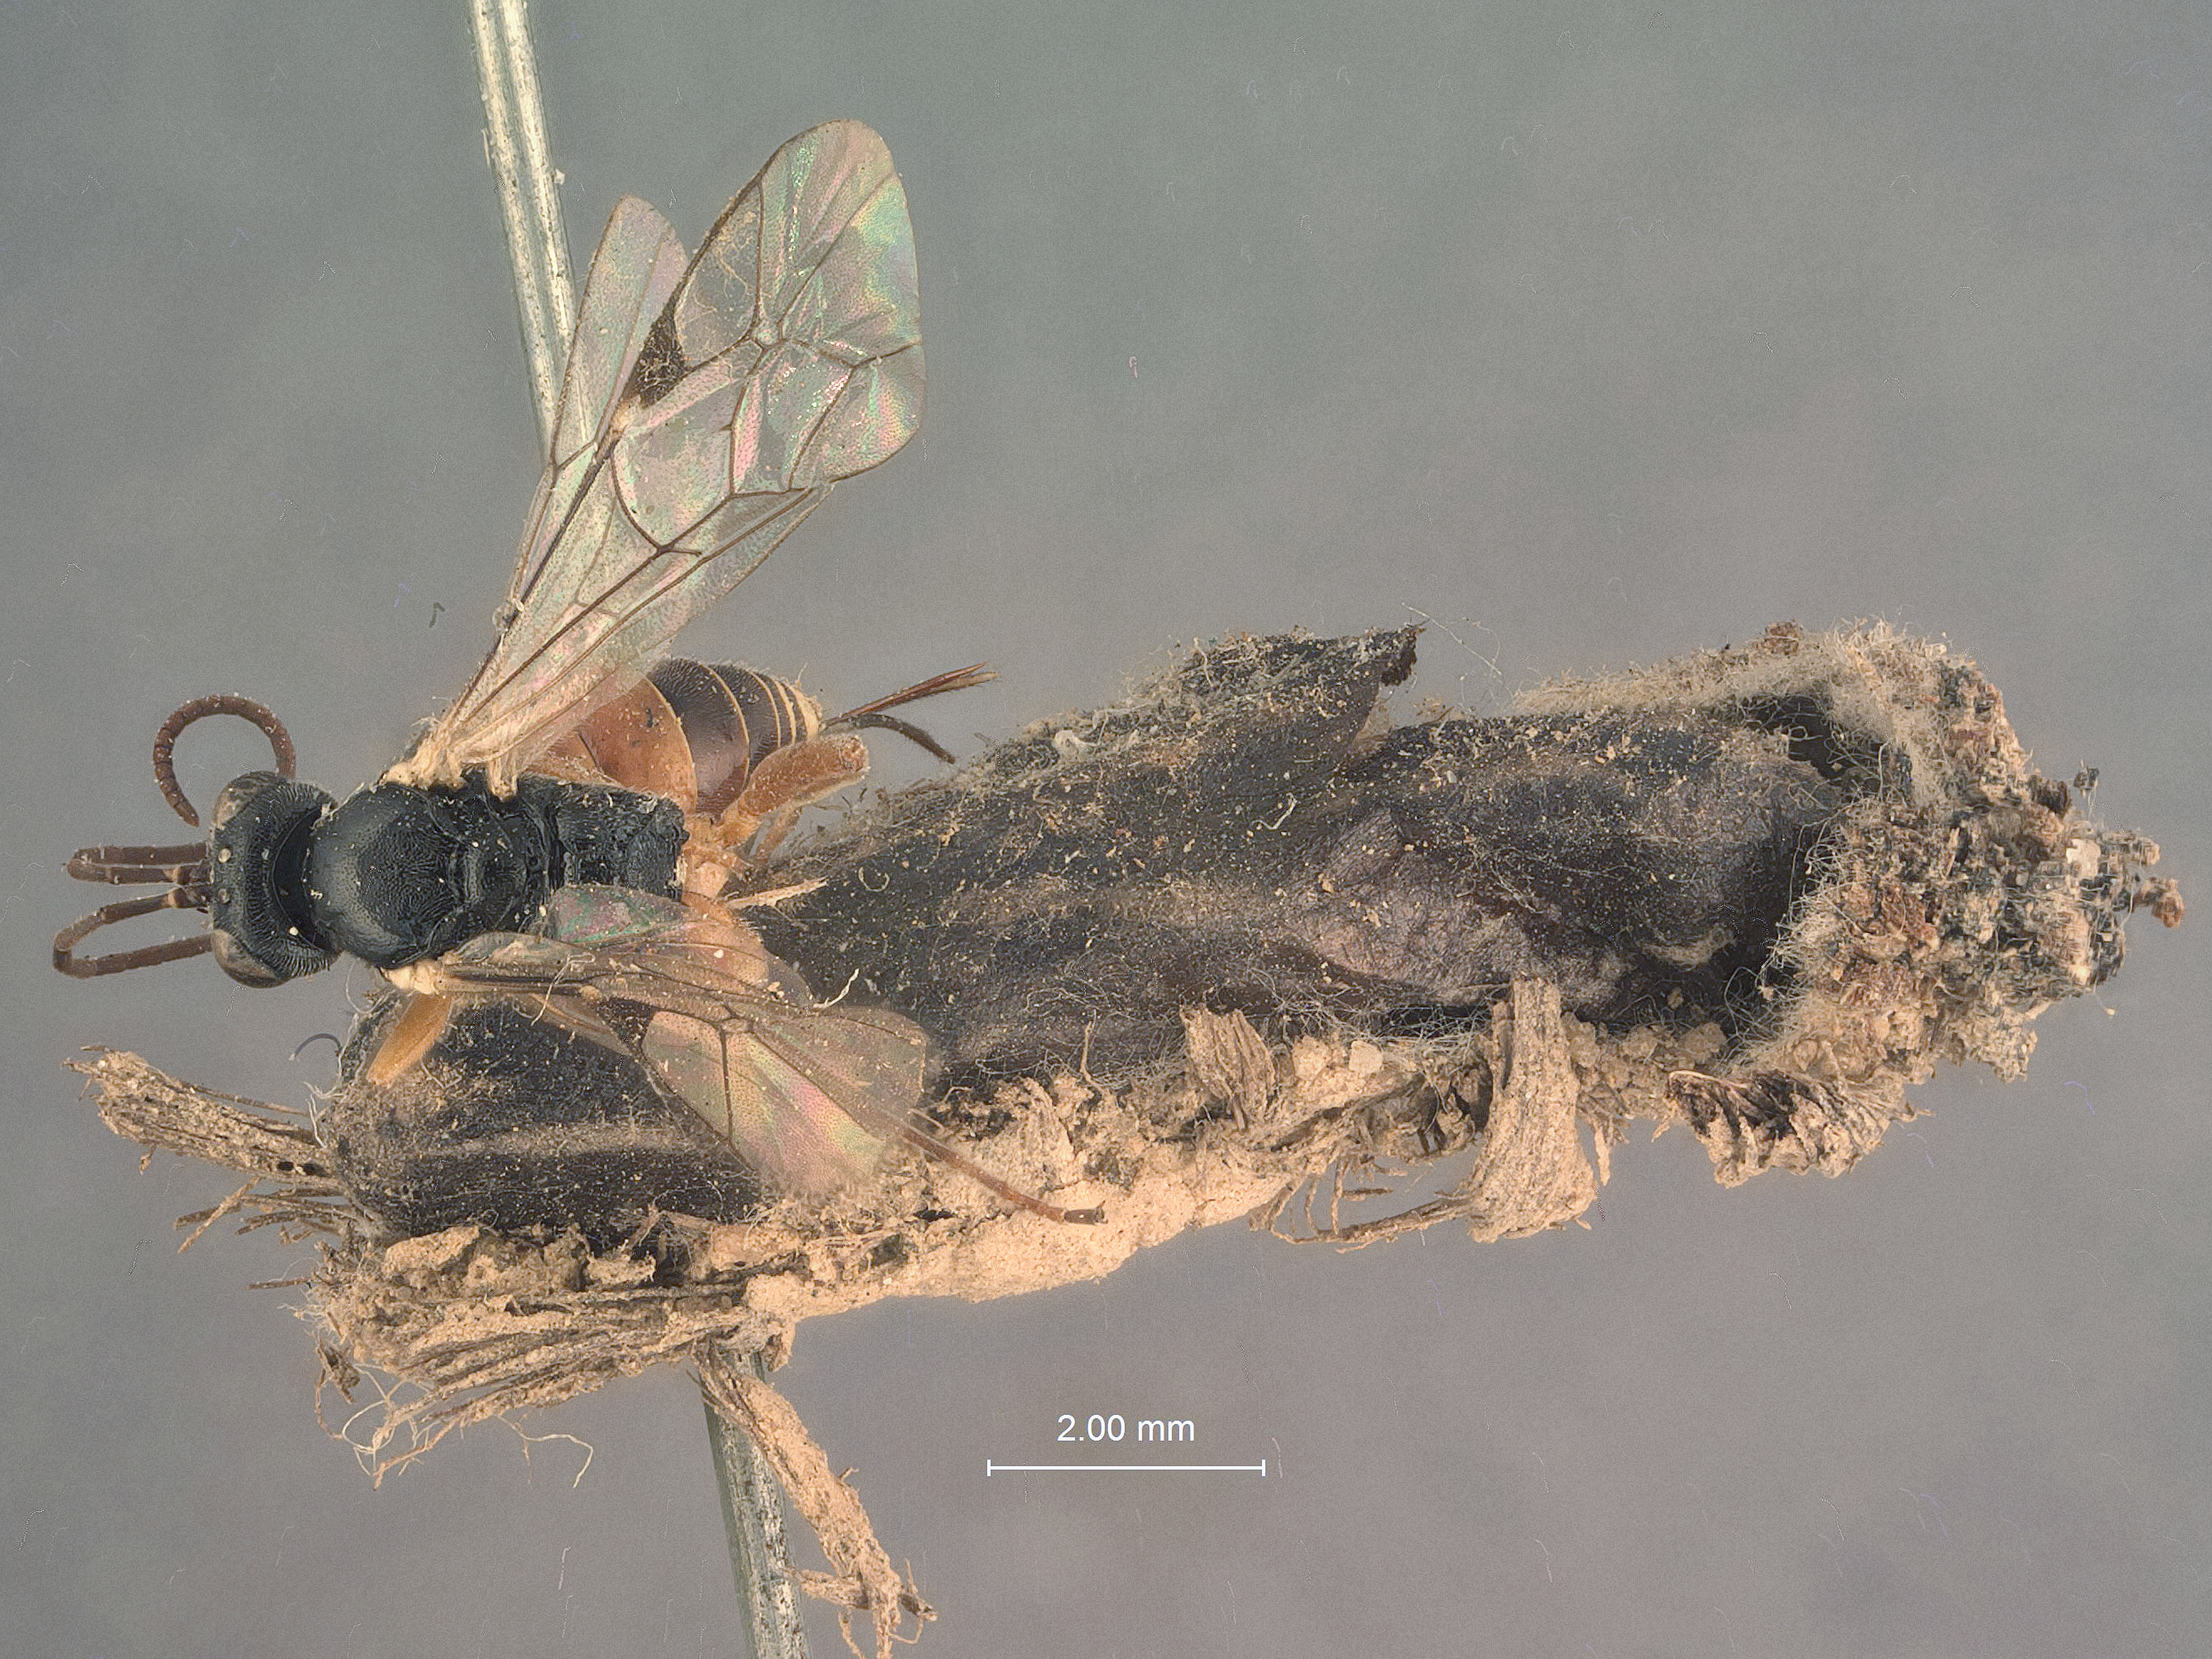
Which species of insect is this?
Aenoplex carpocapsae
